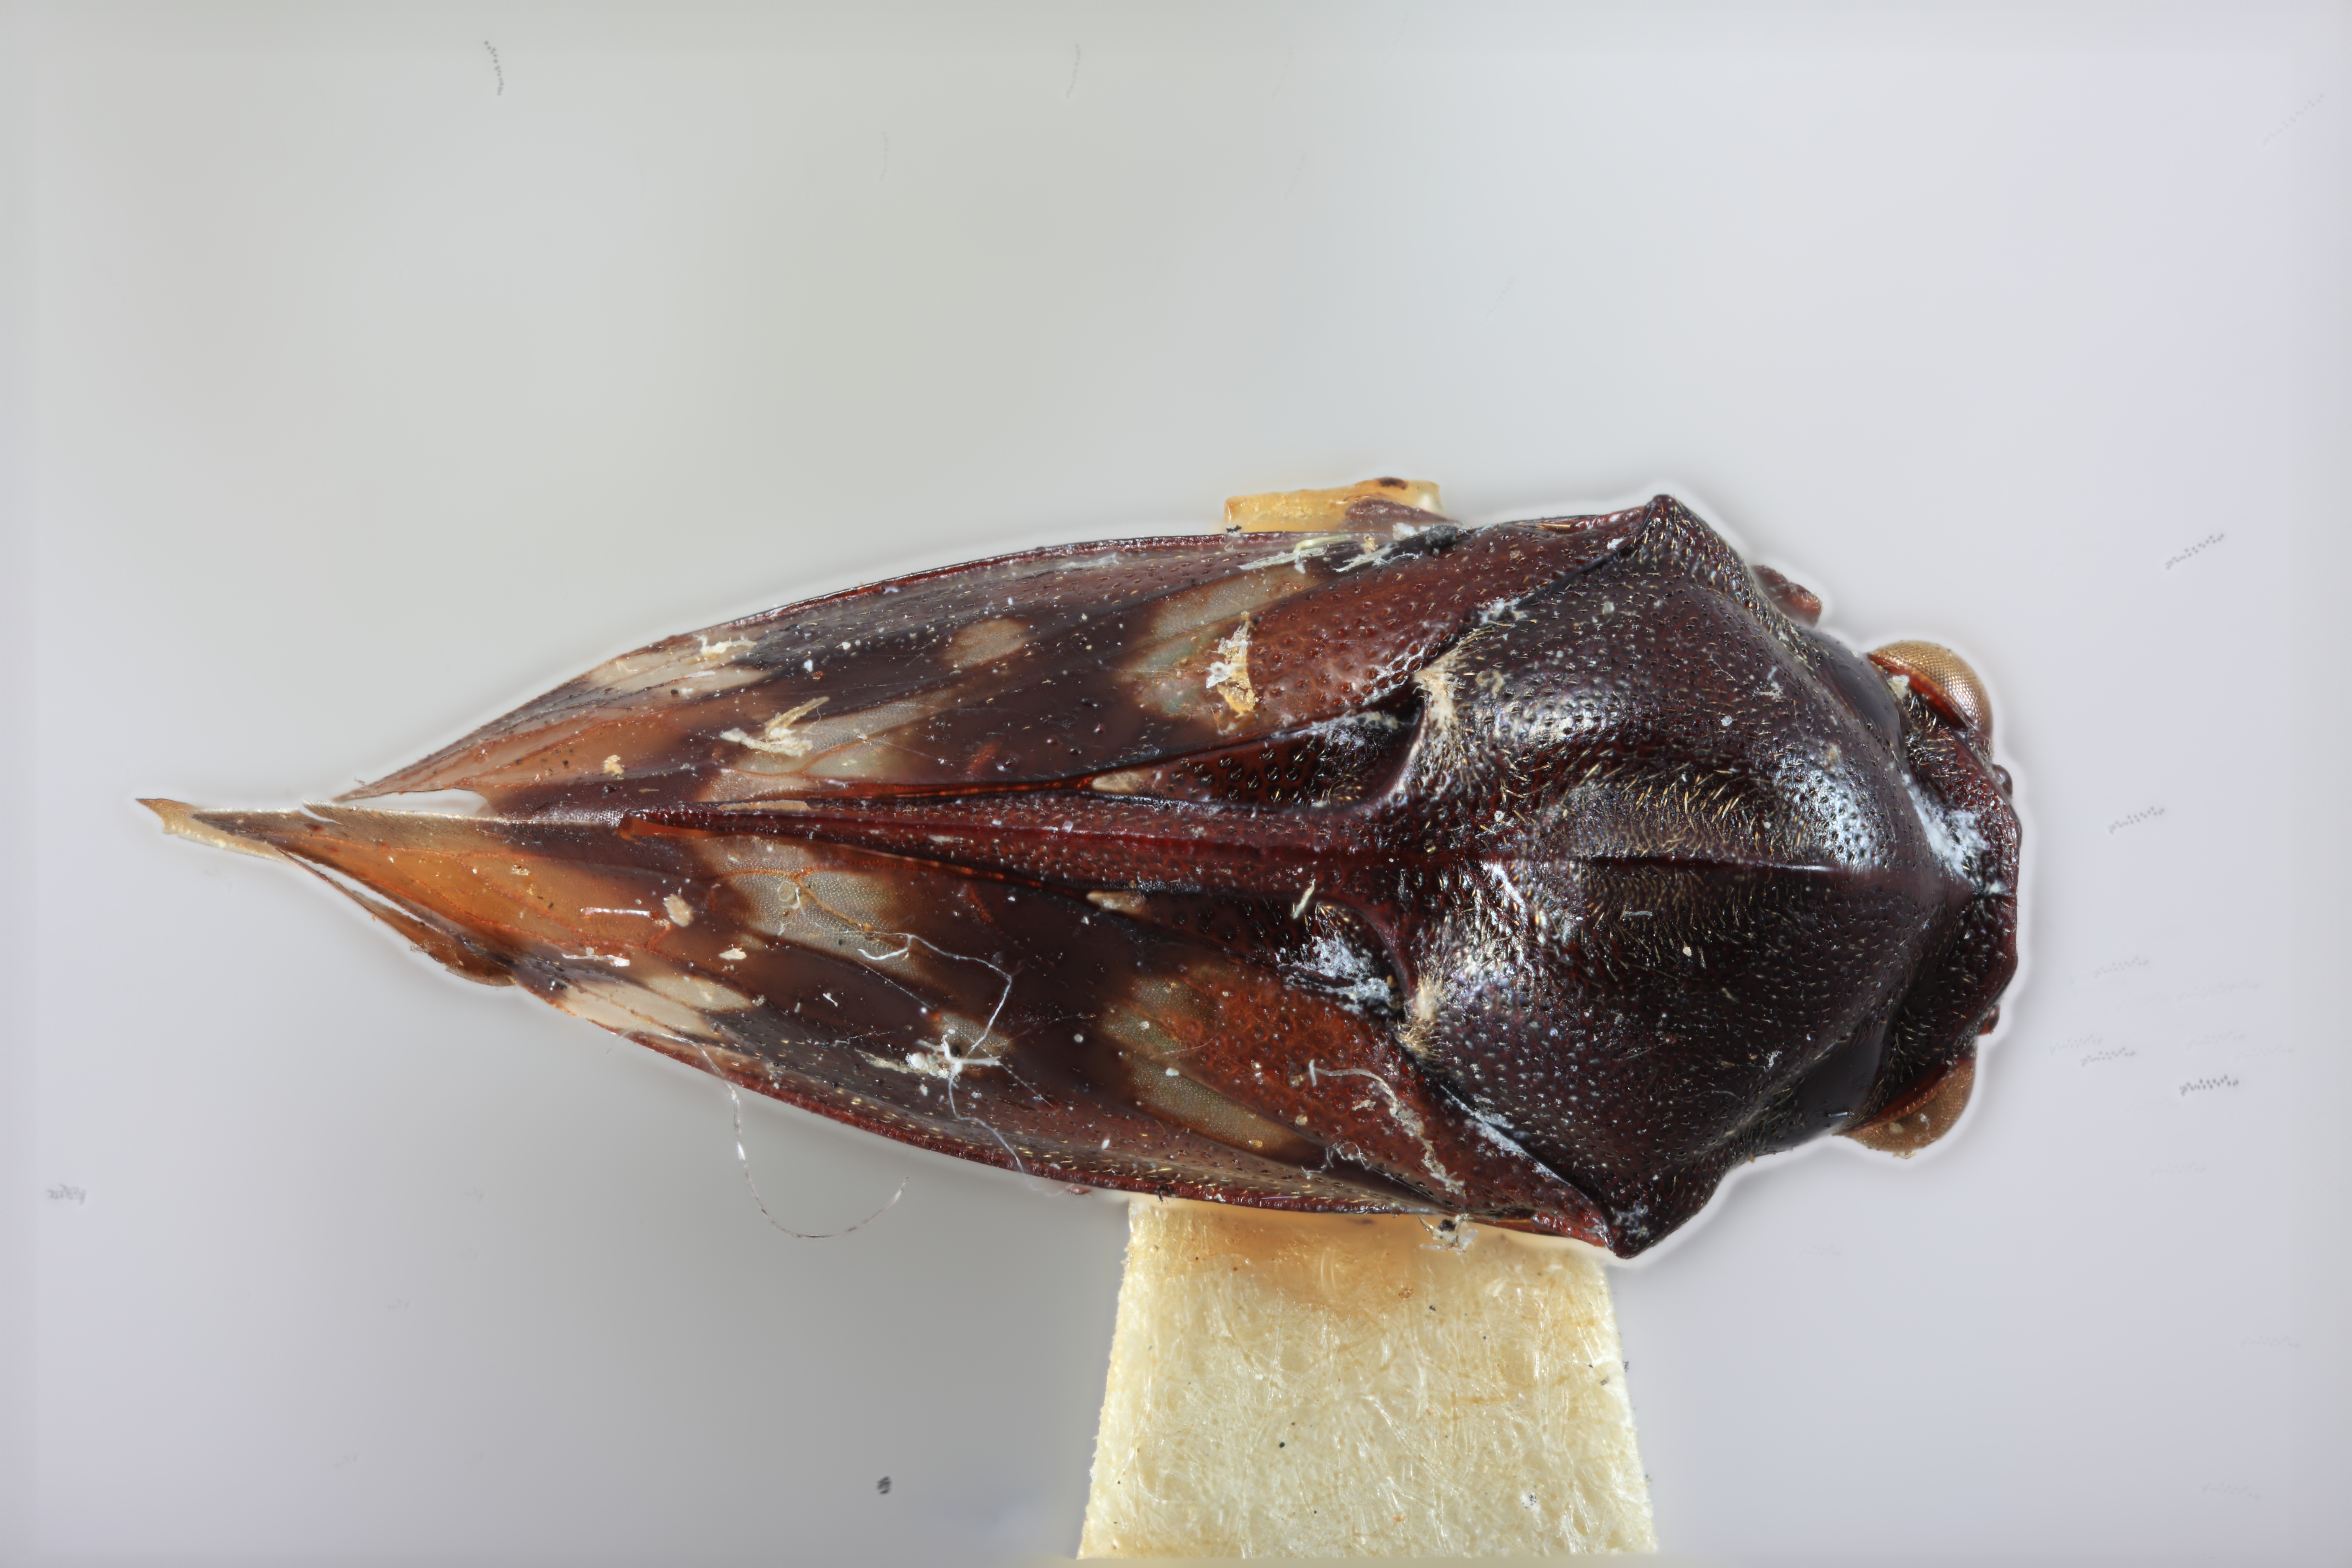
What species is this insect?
Ebhul carinatus
